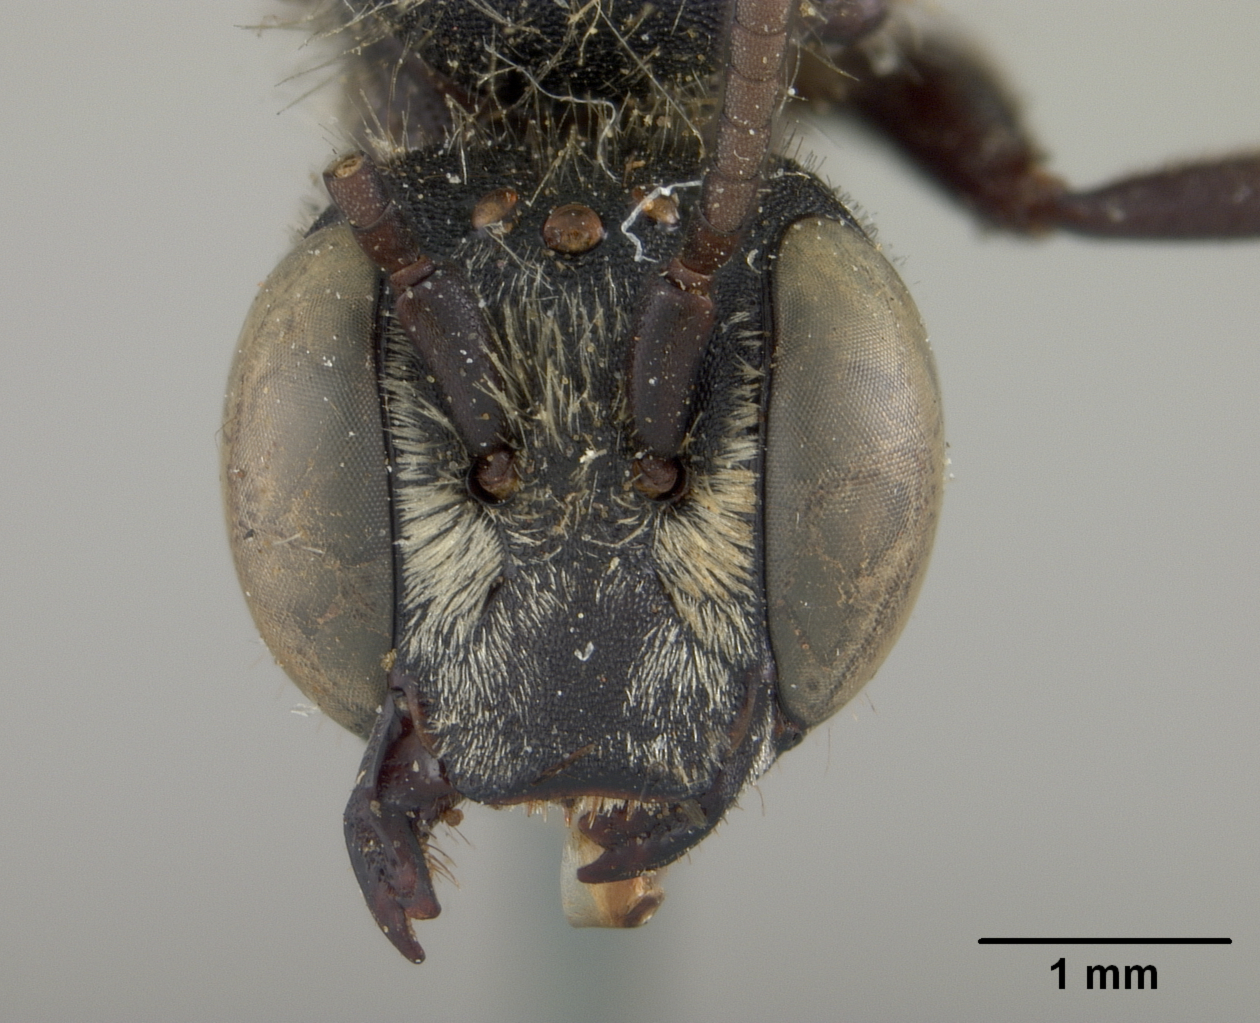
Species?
Andronicus hesperius
